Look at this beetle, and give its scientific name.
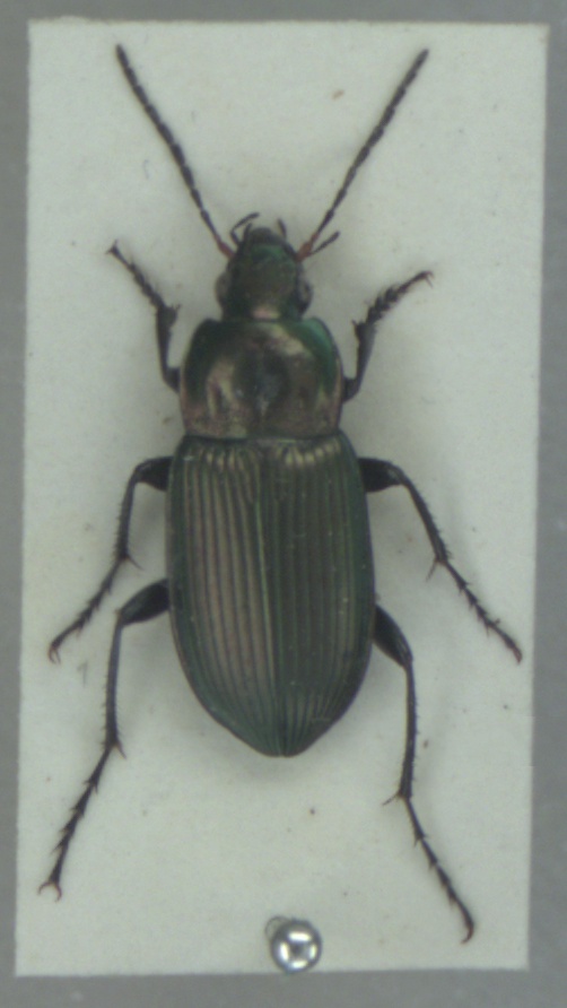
Poecilus cupreus
